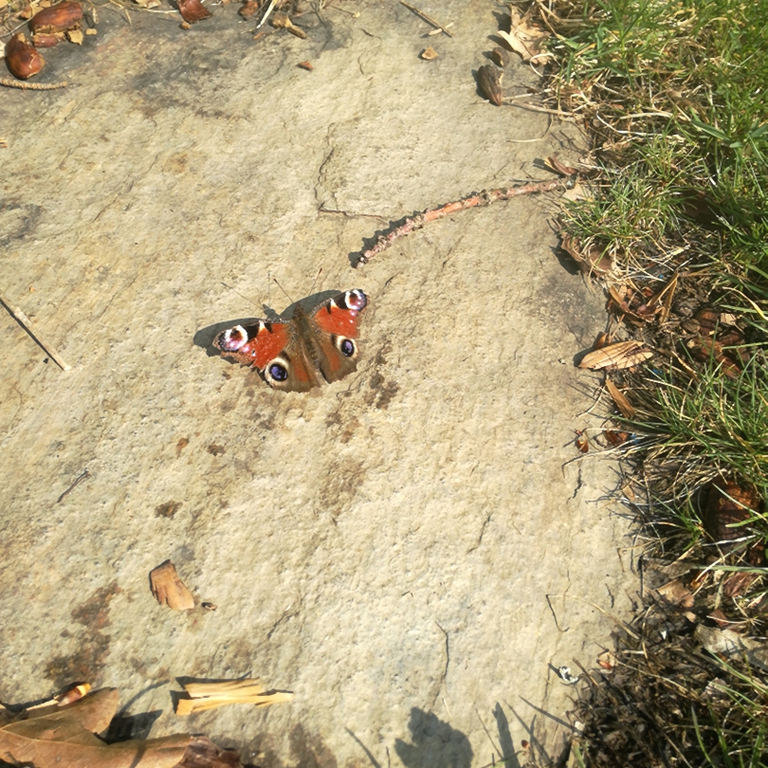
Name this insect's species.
Aglais io
